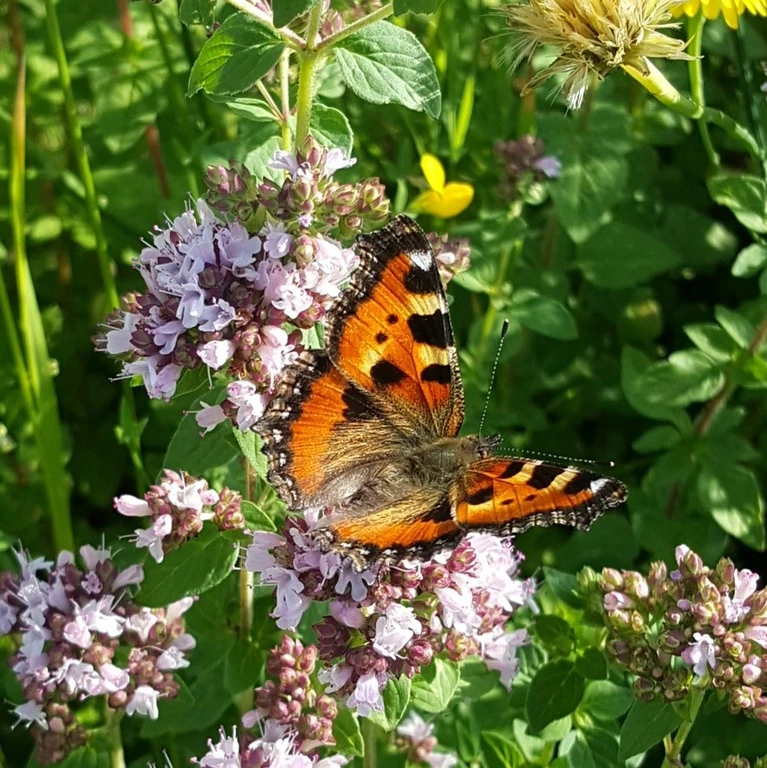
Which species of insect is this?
Aglais urticae
